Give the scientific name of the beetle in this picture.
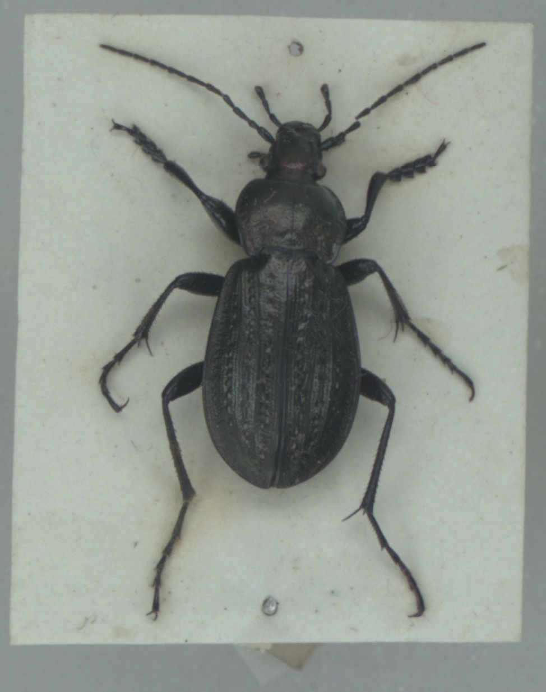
Carabus arvensis
